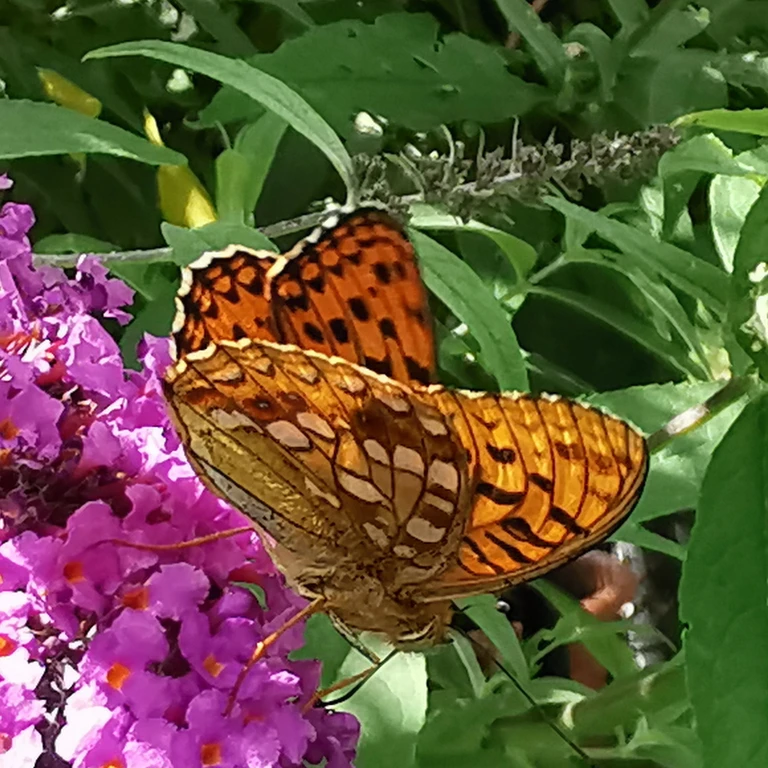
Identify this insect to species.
Fabriciana adippe
